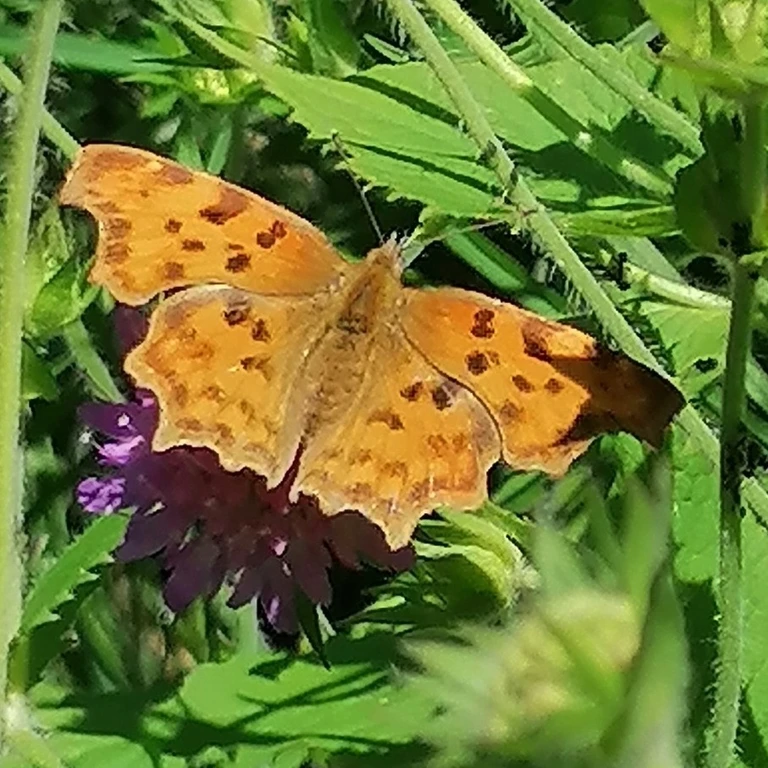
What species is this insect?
Polygonia c-album
